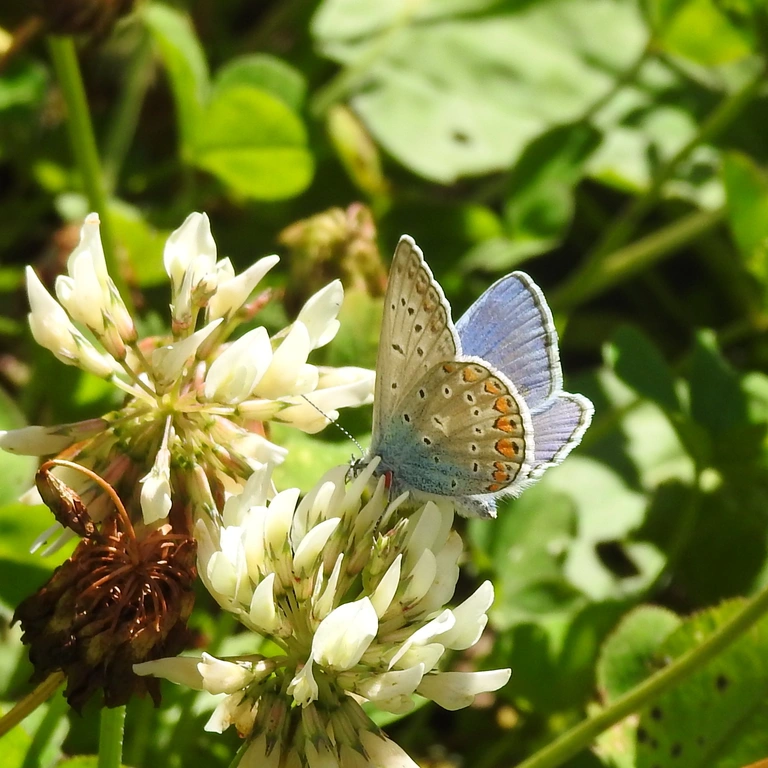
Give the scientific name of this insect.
Polyommatus icarus
